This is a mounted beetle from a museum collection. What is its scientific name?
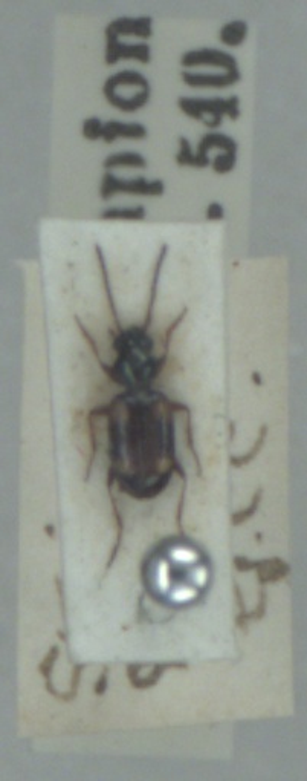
Bembidion quadrimaculatum
